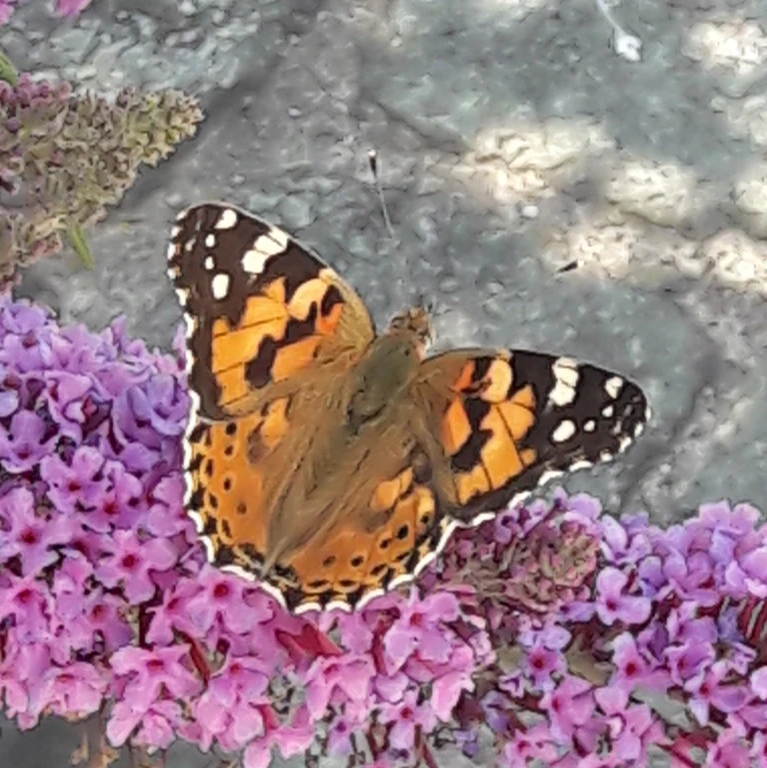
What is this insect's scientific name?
Vanessa cardui
